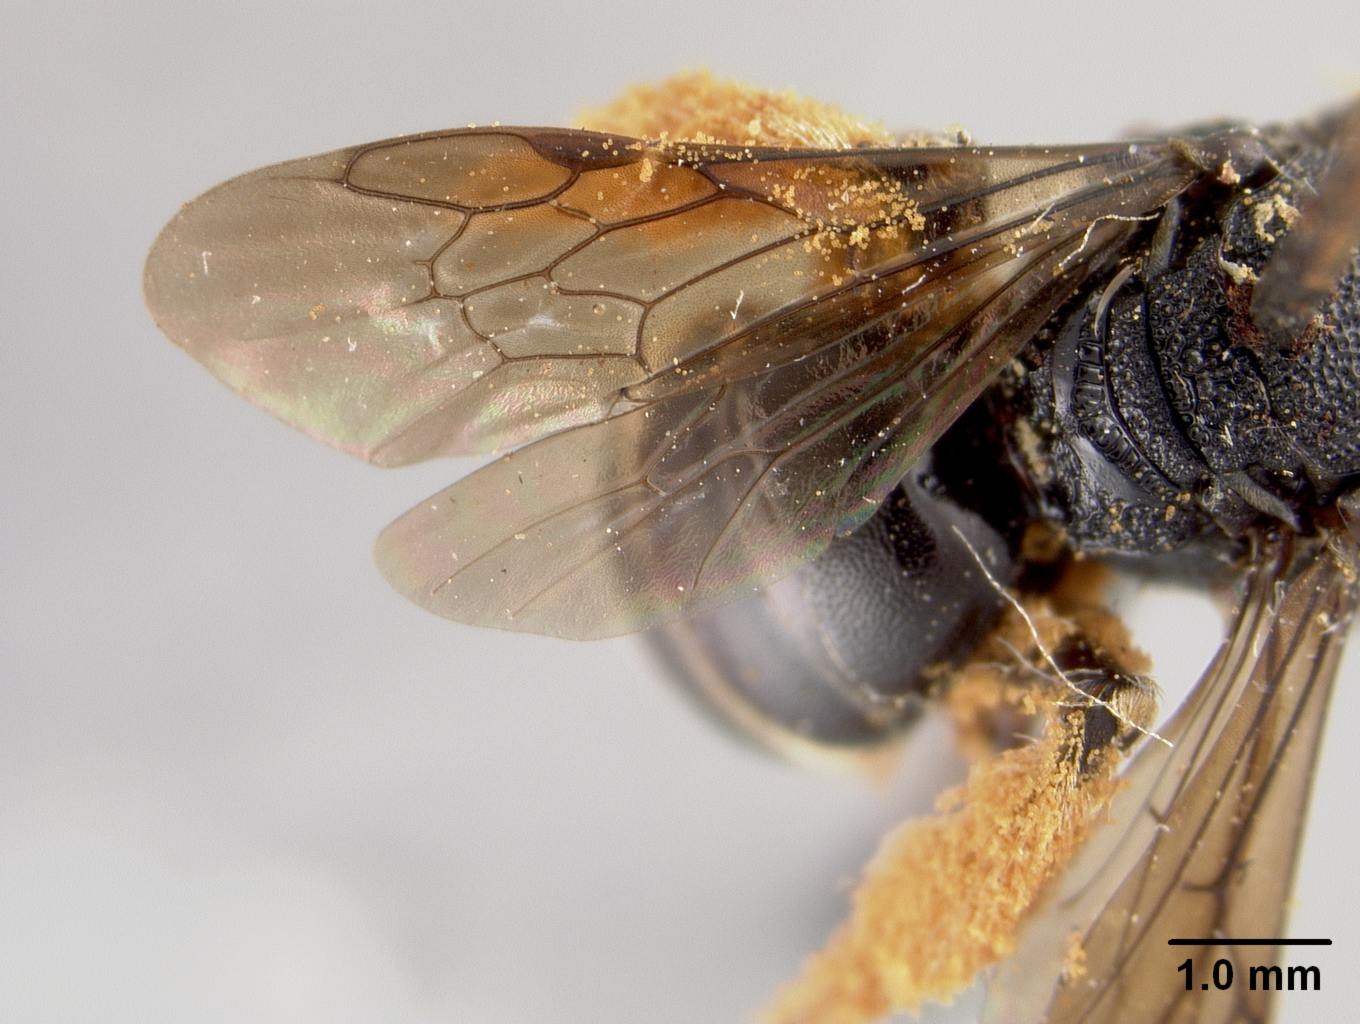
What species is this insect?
Pseudopanurgus rufosignatus
